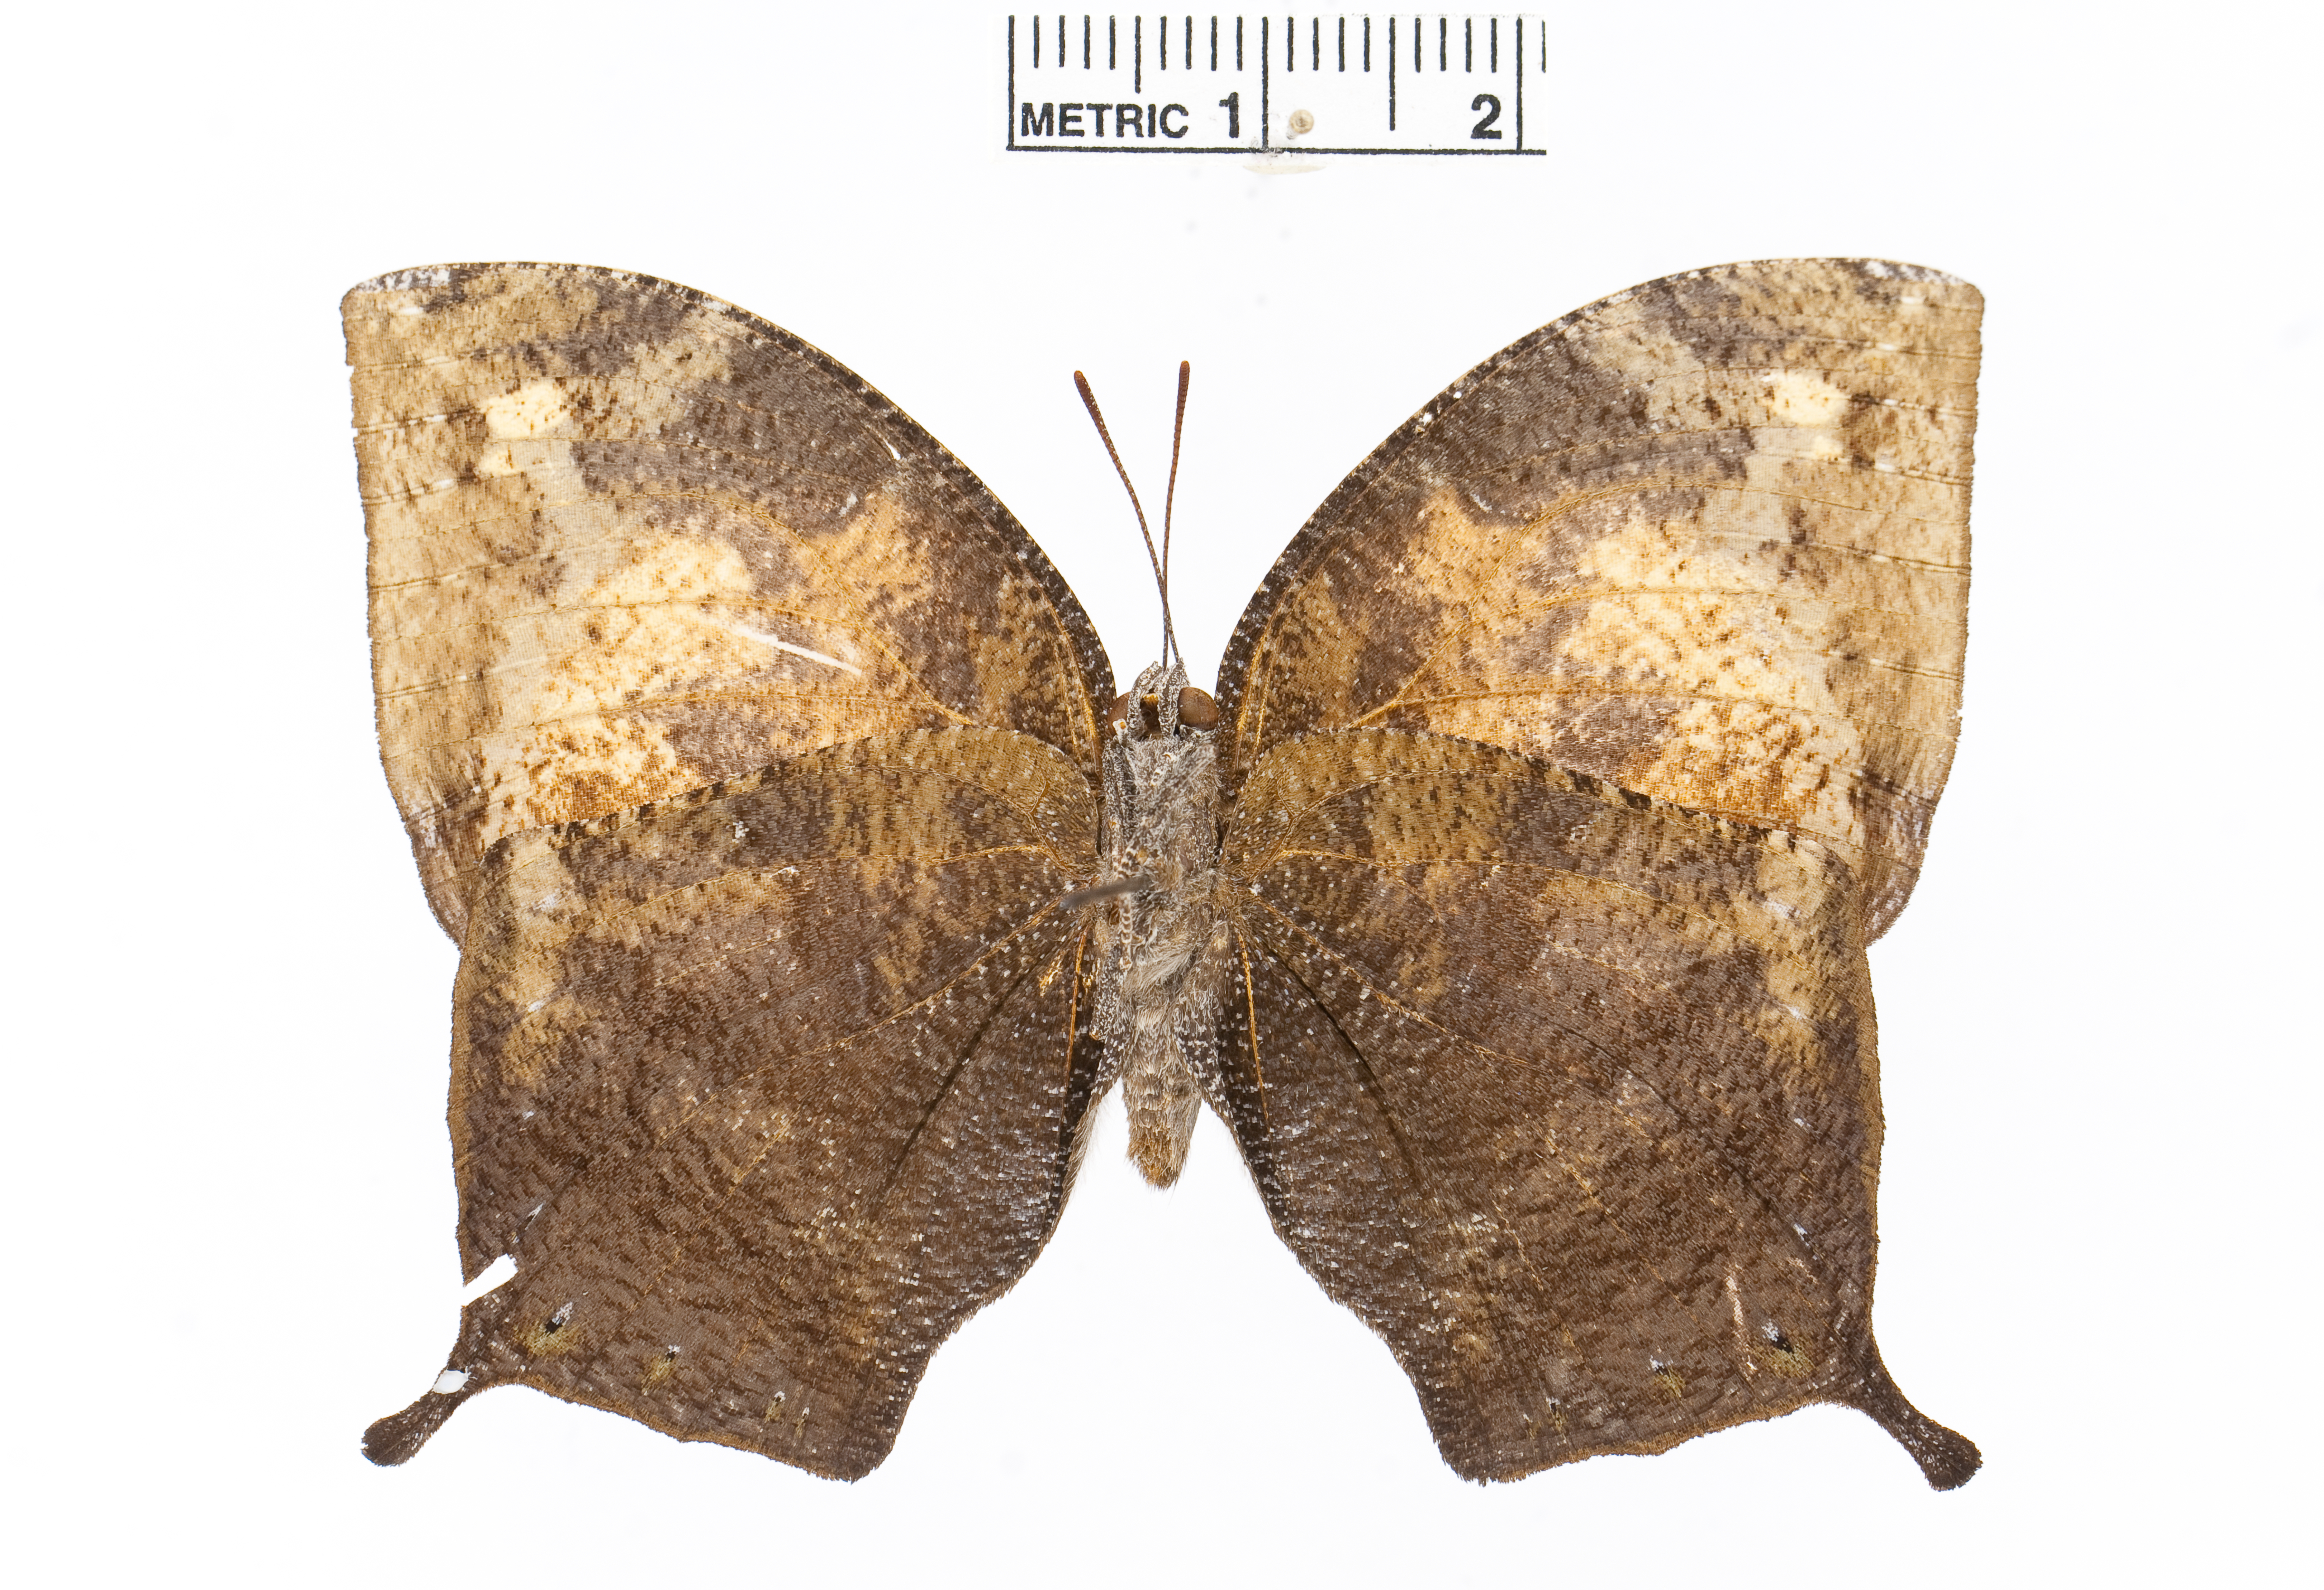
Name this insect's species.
Memphis catinka
